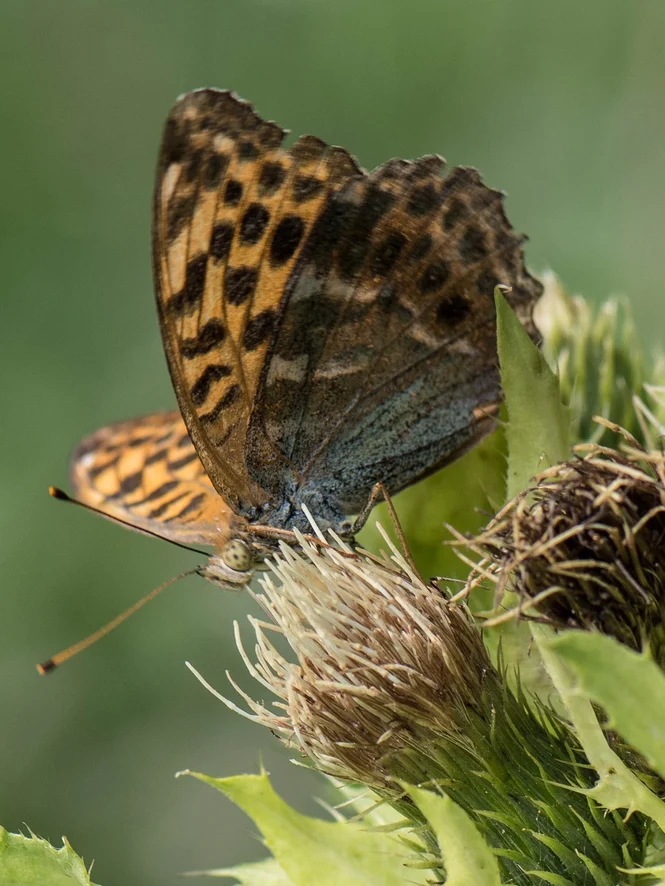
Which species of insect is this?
Argynnis paphia
